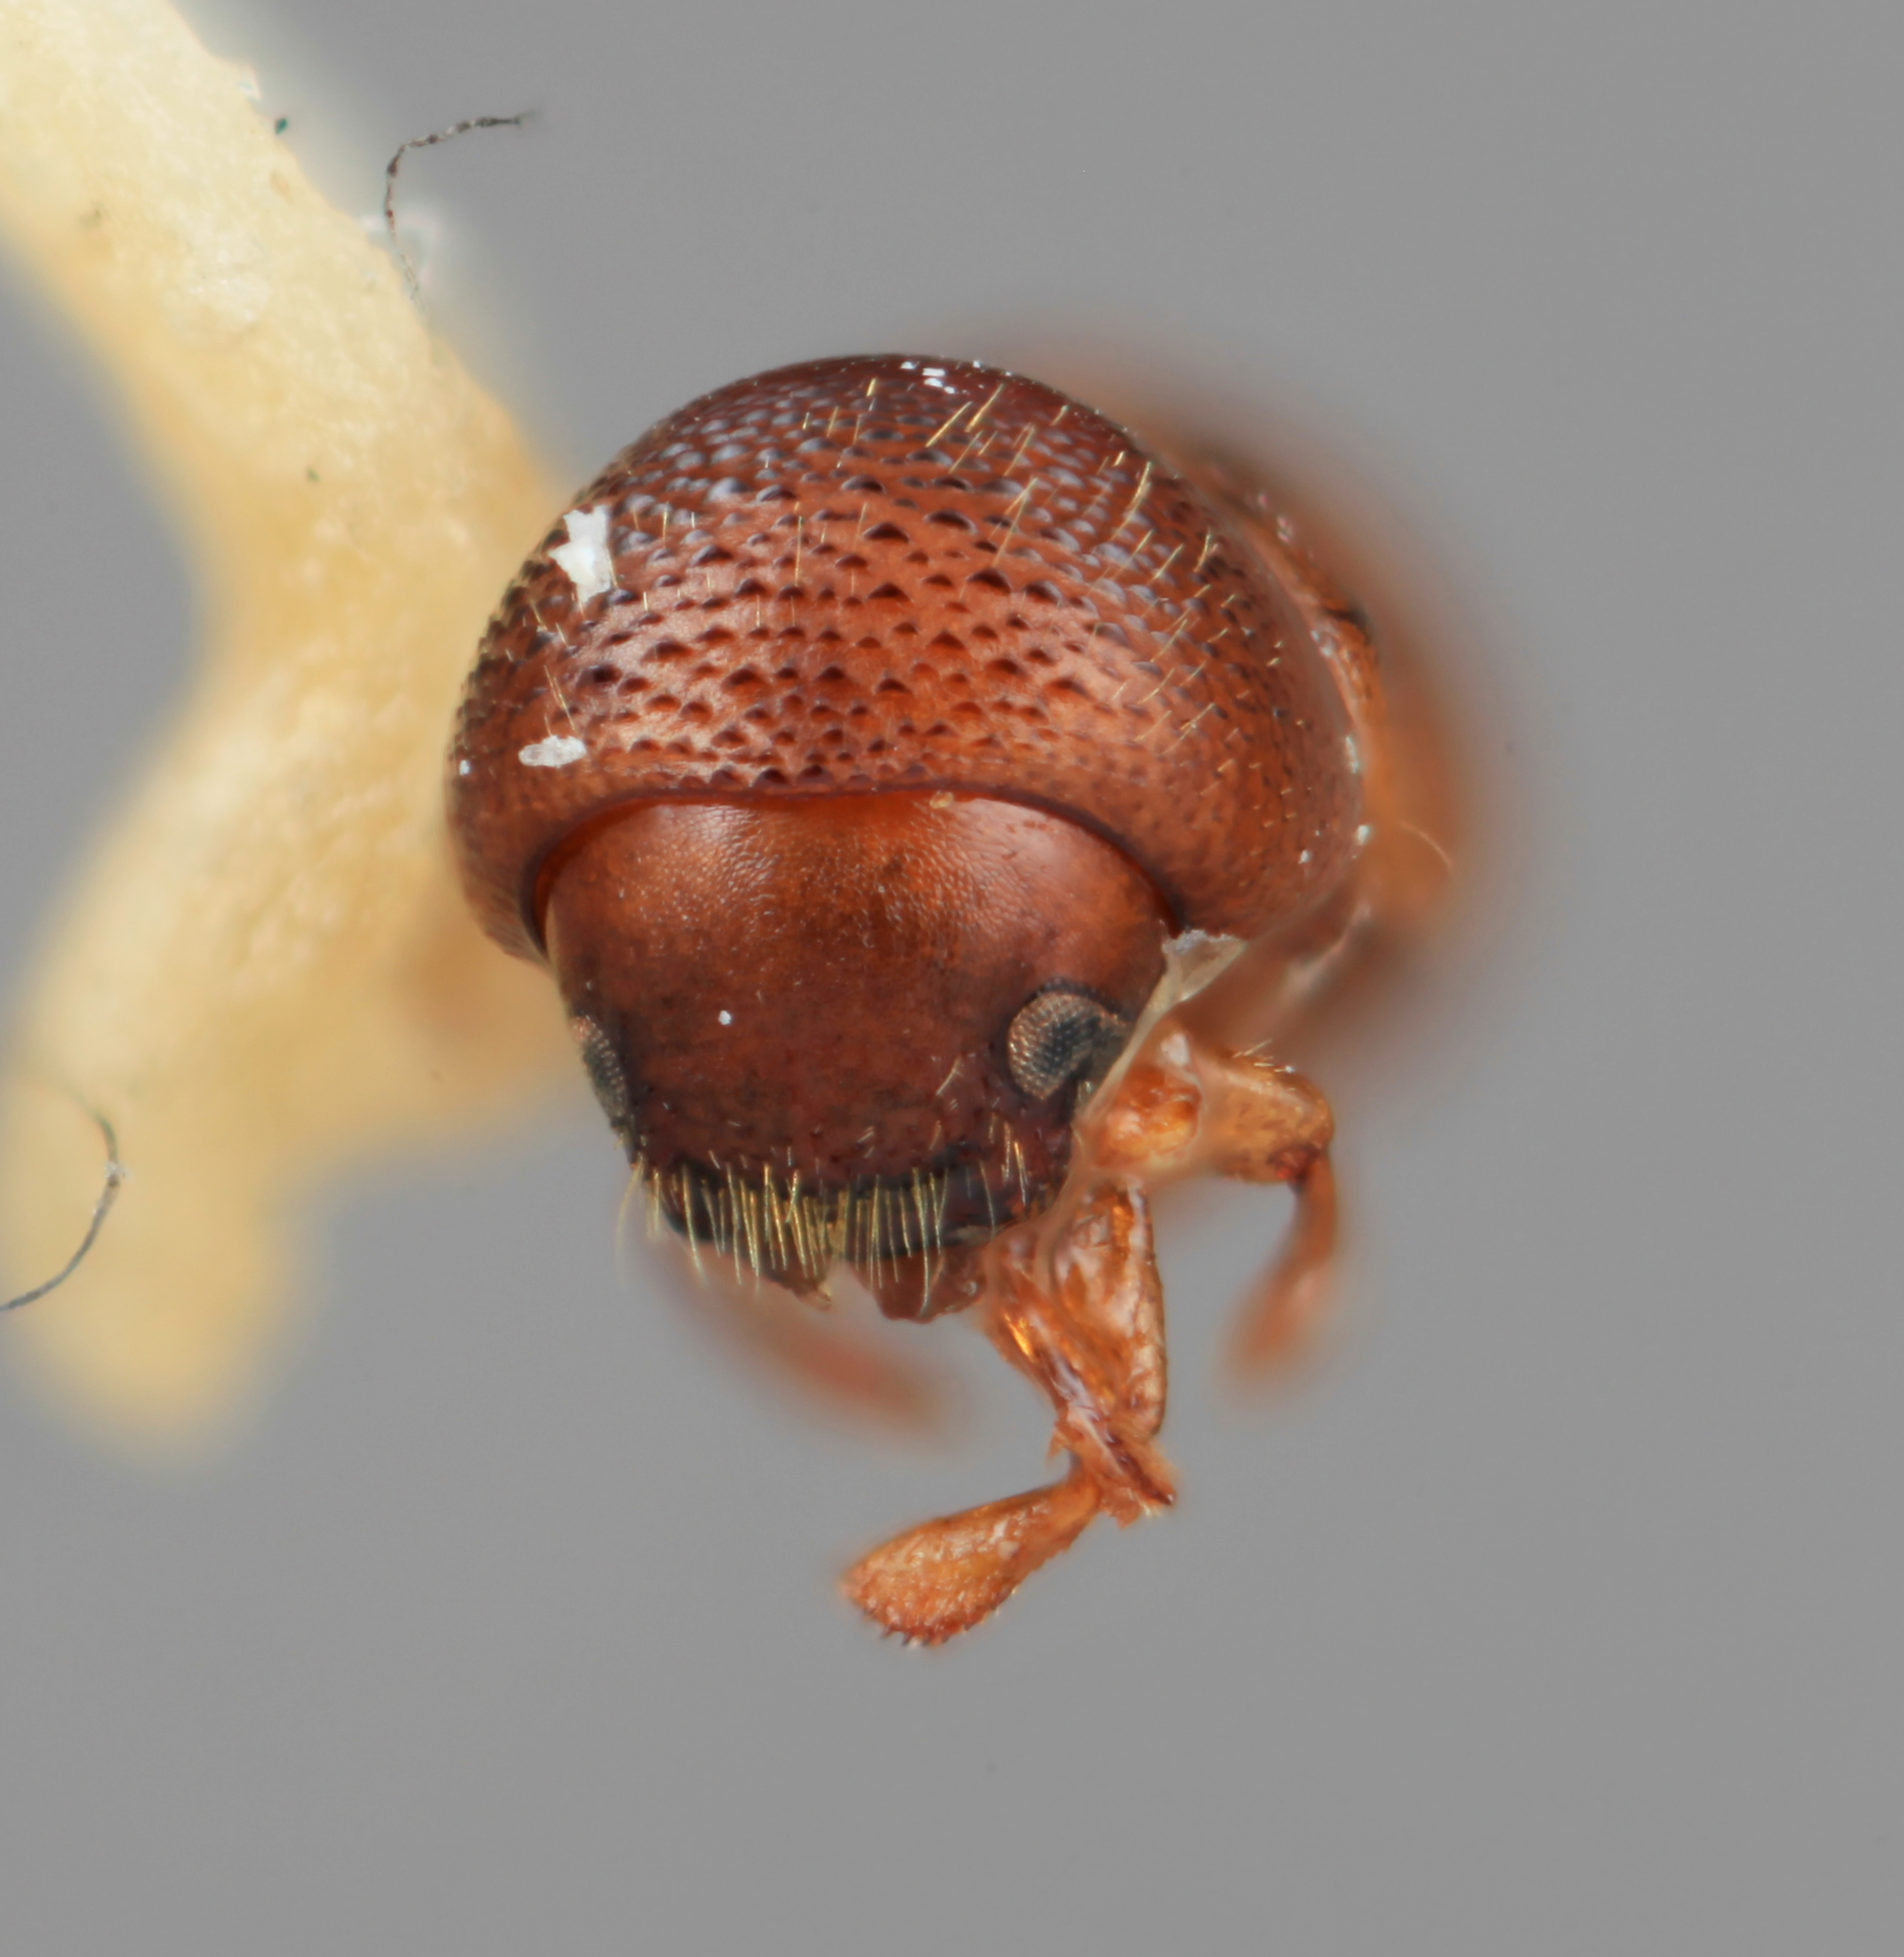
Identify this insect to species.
Taurodemus colombianus
